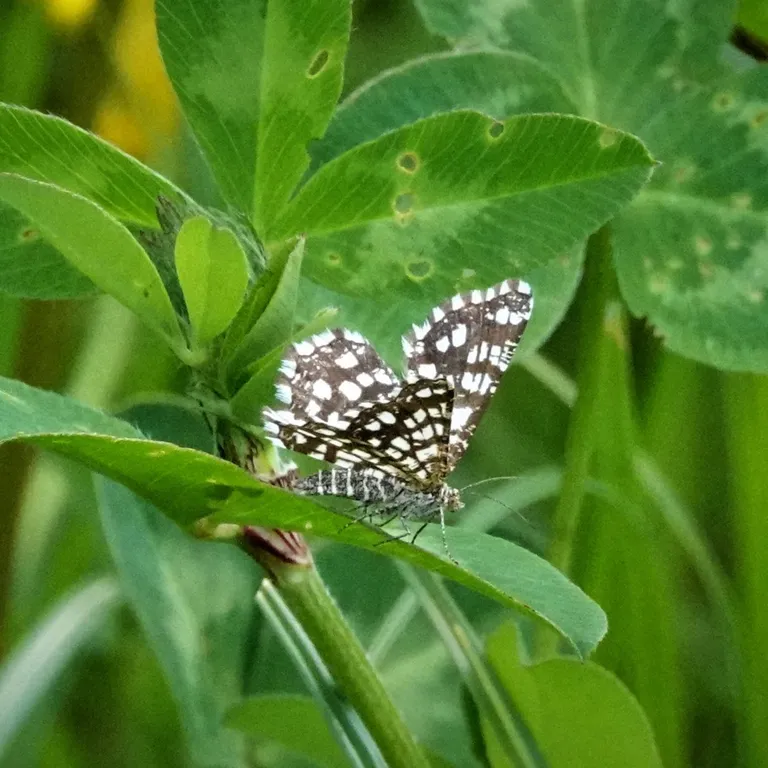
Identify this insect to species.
Chiasmia clathrata
